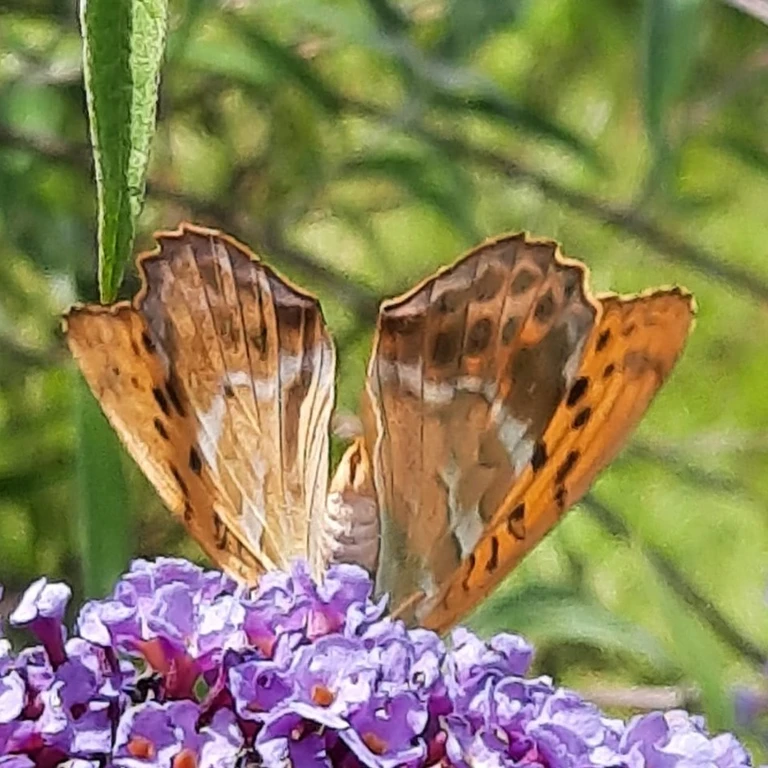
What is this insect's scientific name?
Argynnis paphia
